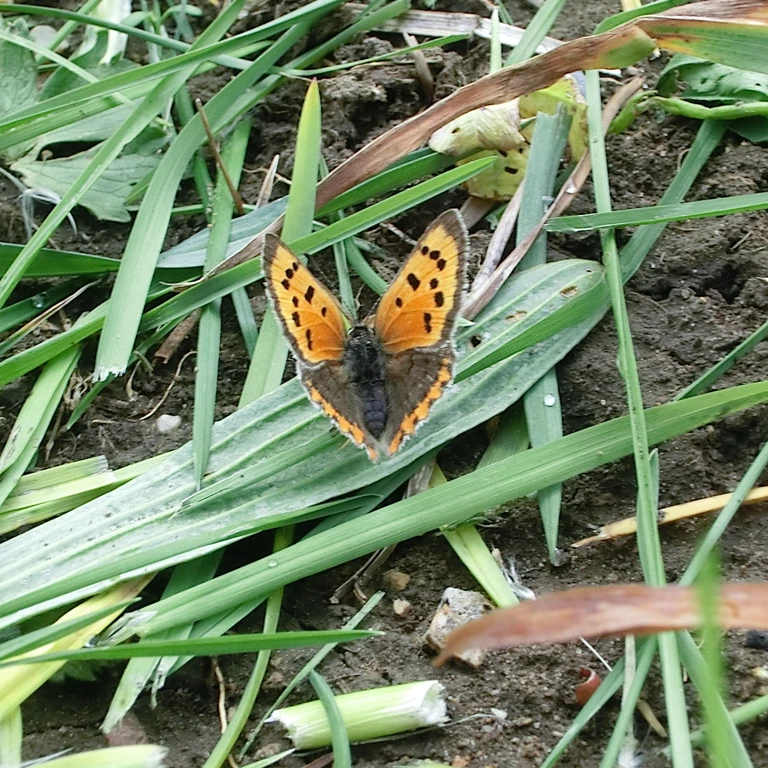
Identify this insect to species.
Lycaena phlaeas
